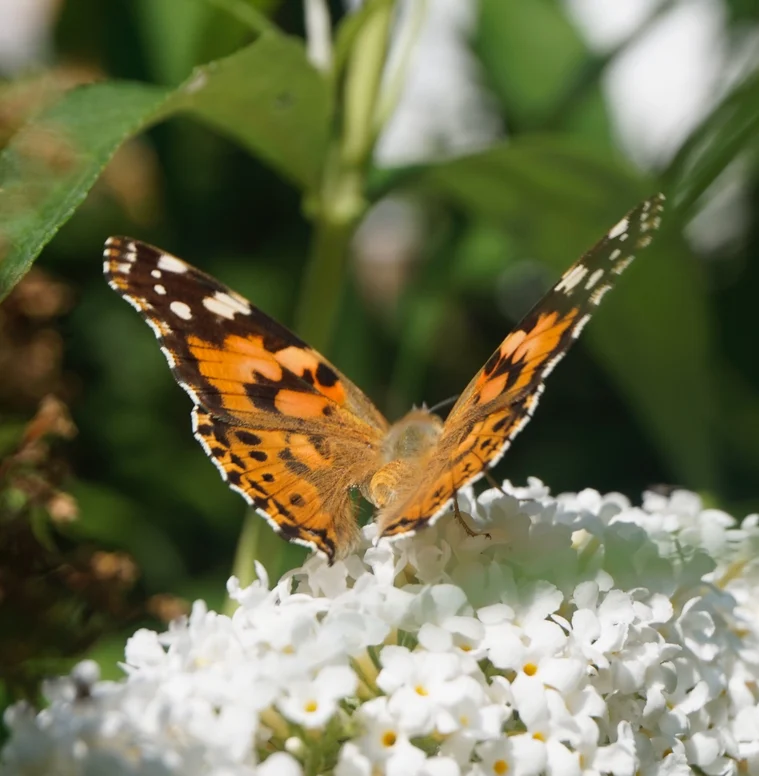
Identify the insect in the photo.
Vanessa cardui
